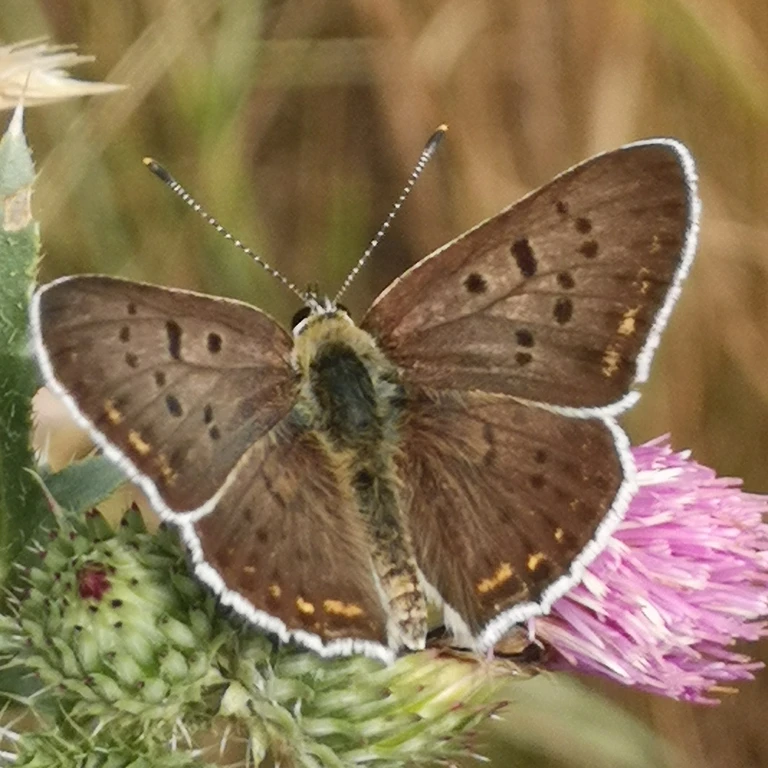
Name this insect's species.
Lycaena tityrus (also Loweia tityrus)
